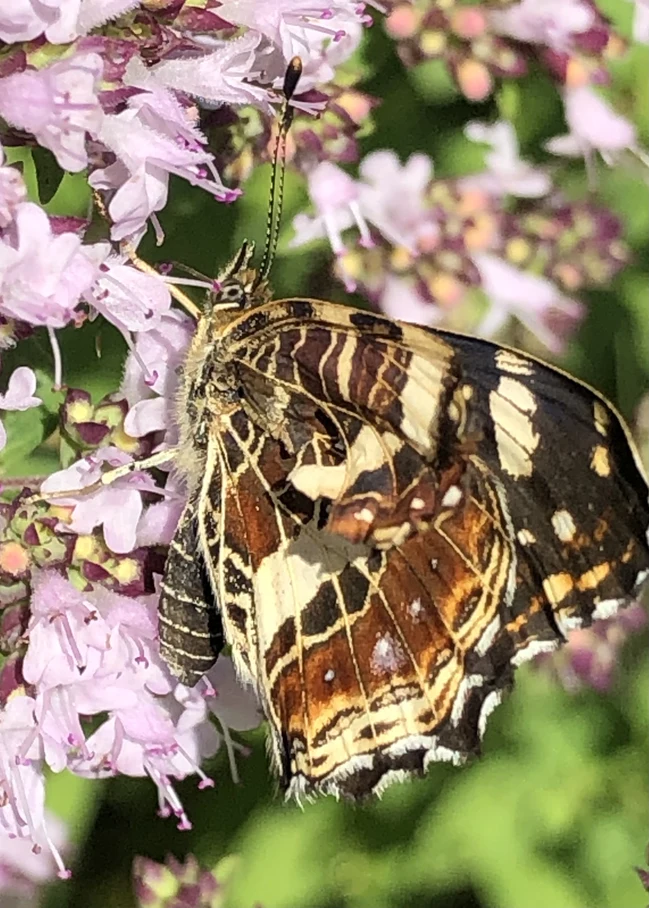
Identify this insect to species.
Araschnia levana
